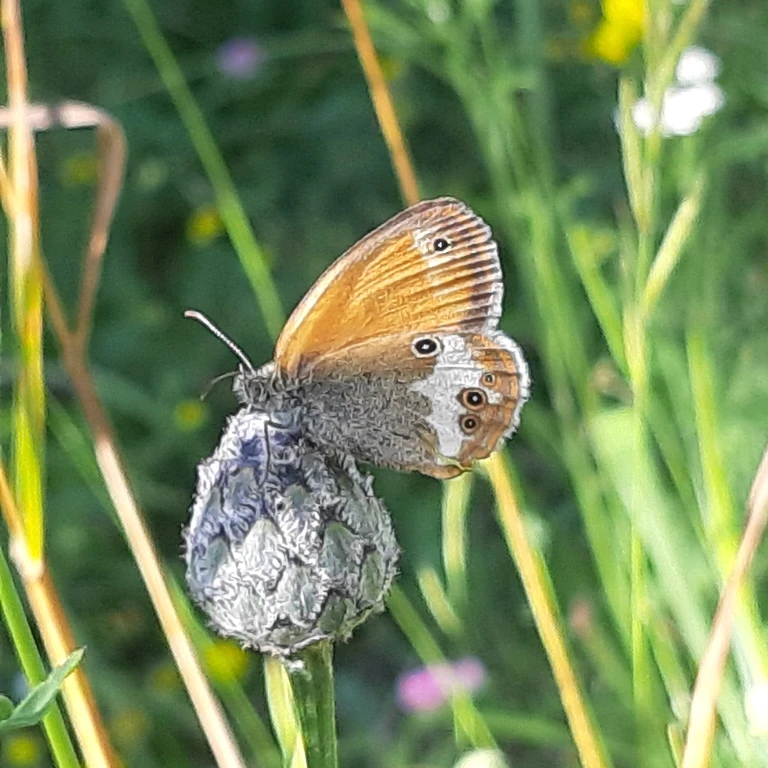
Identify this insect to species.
Coenonympha arcania
